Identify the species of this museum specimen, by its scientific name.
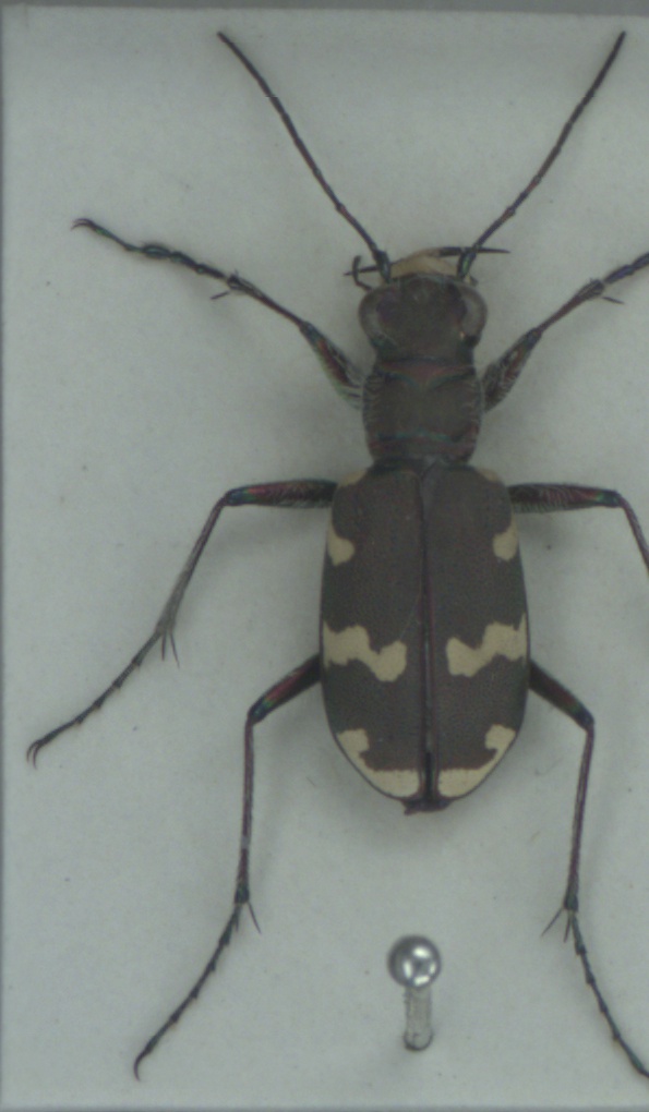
Cicindela hybrida
